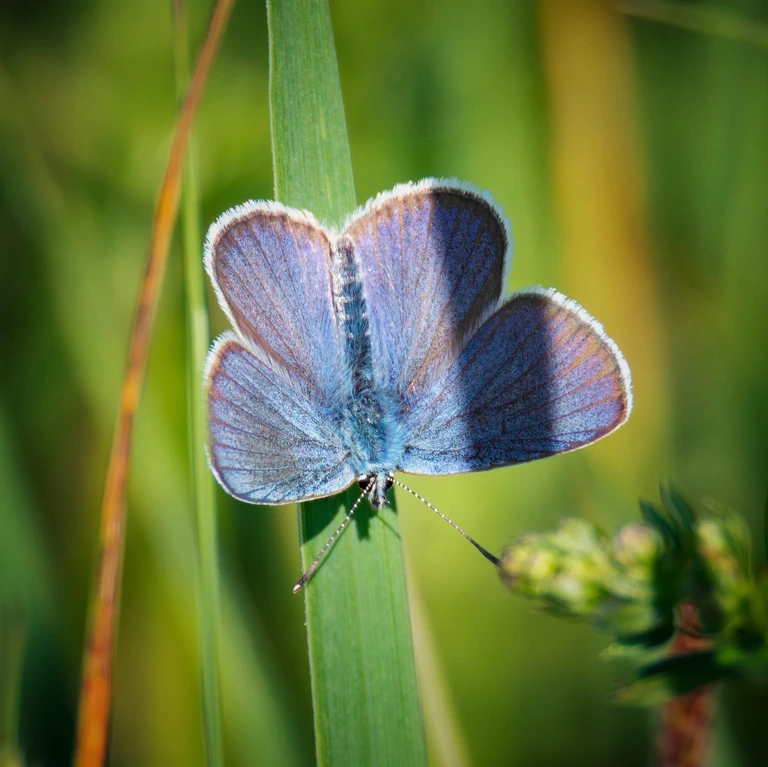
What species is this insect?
Cyaniris semiargus
